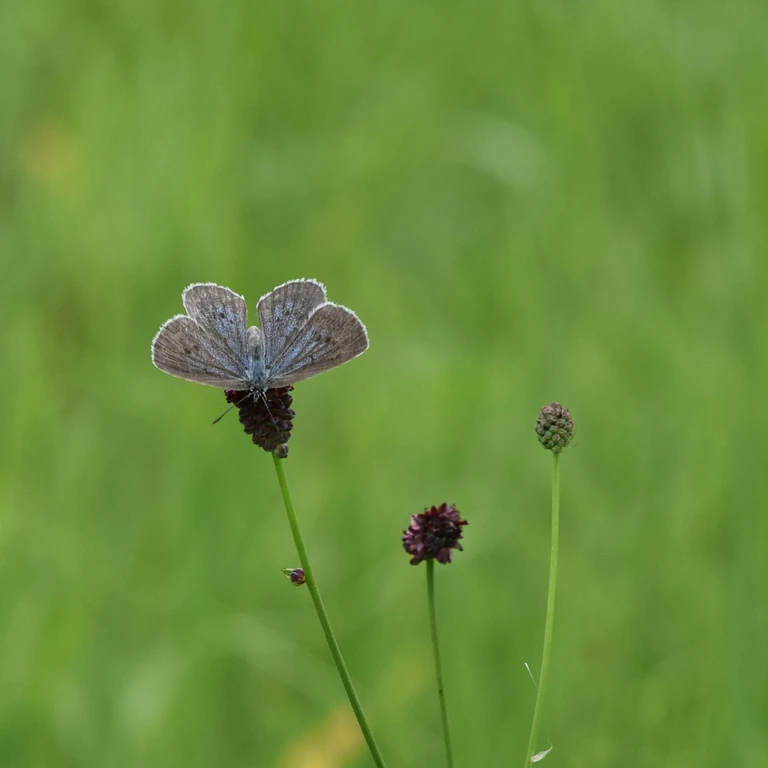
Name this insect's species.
Phengaris teleius
